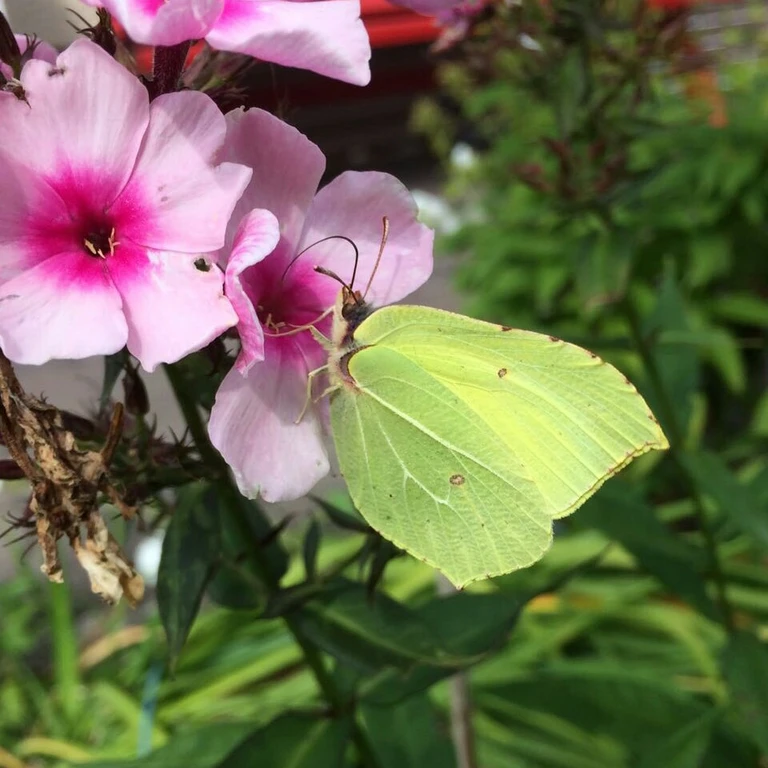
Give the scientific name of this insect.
Gonepteryx rhamni
